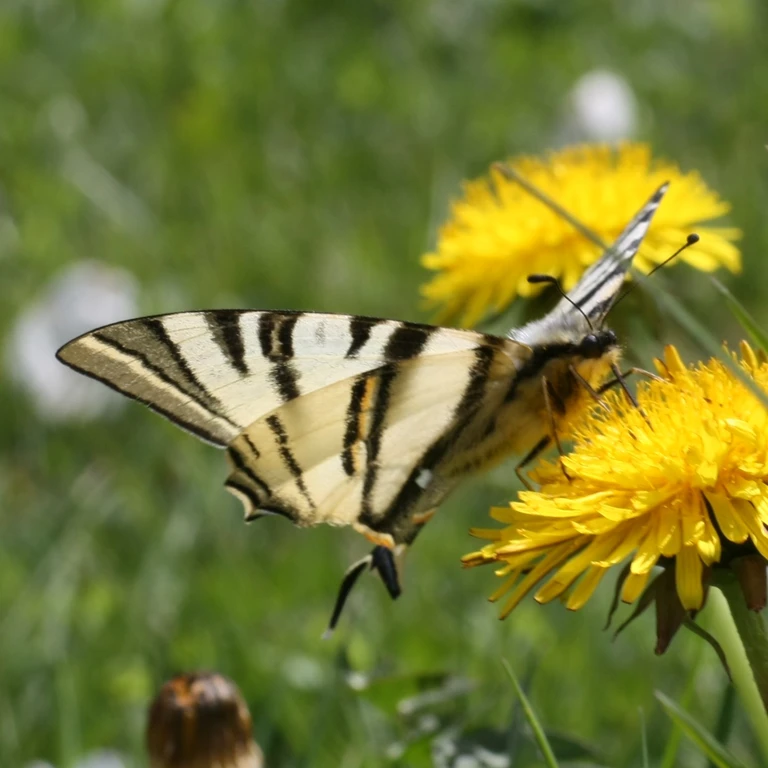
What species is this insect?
Iphiclides podalirius
